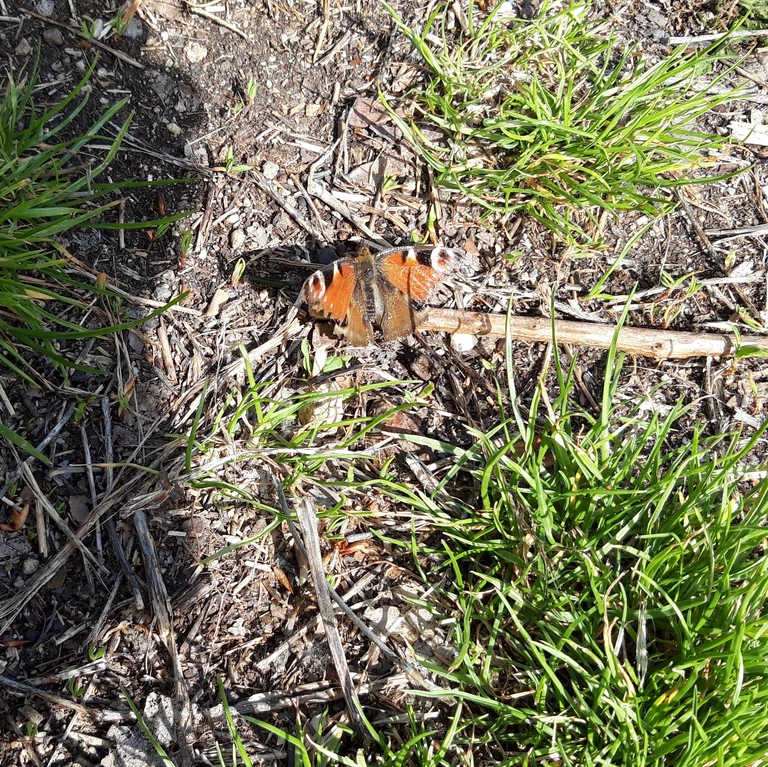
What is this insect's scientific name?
Aglais io
